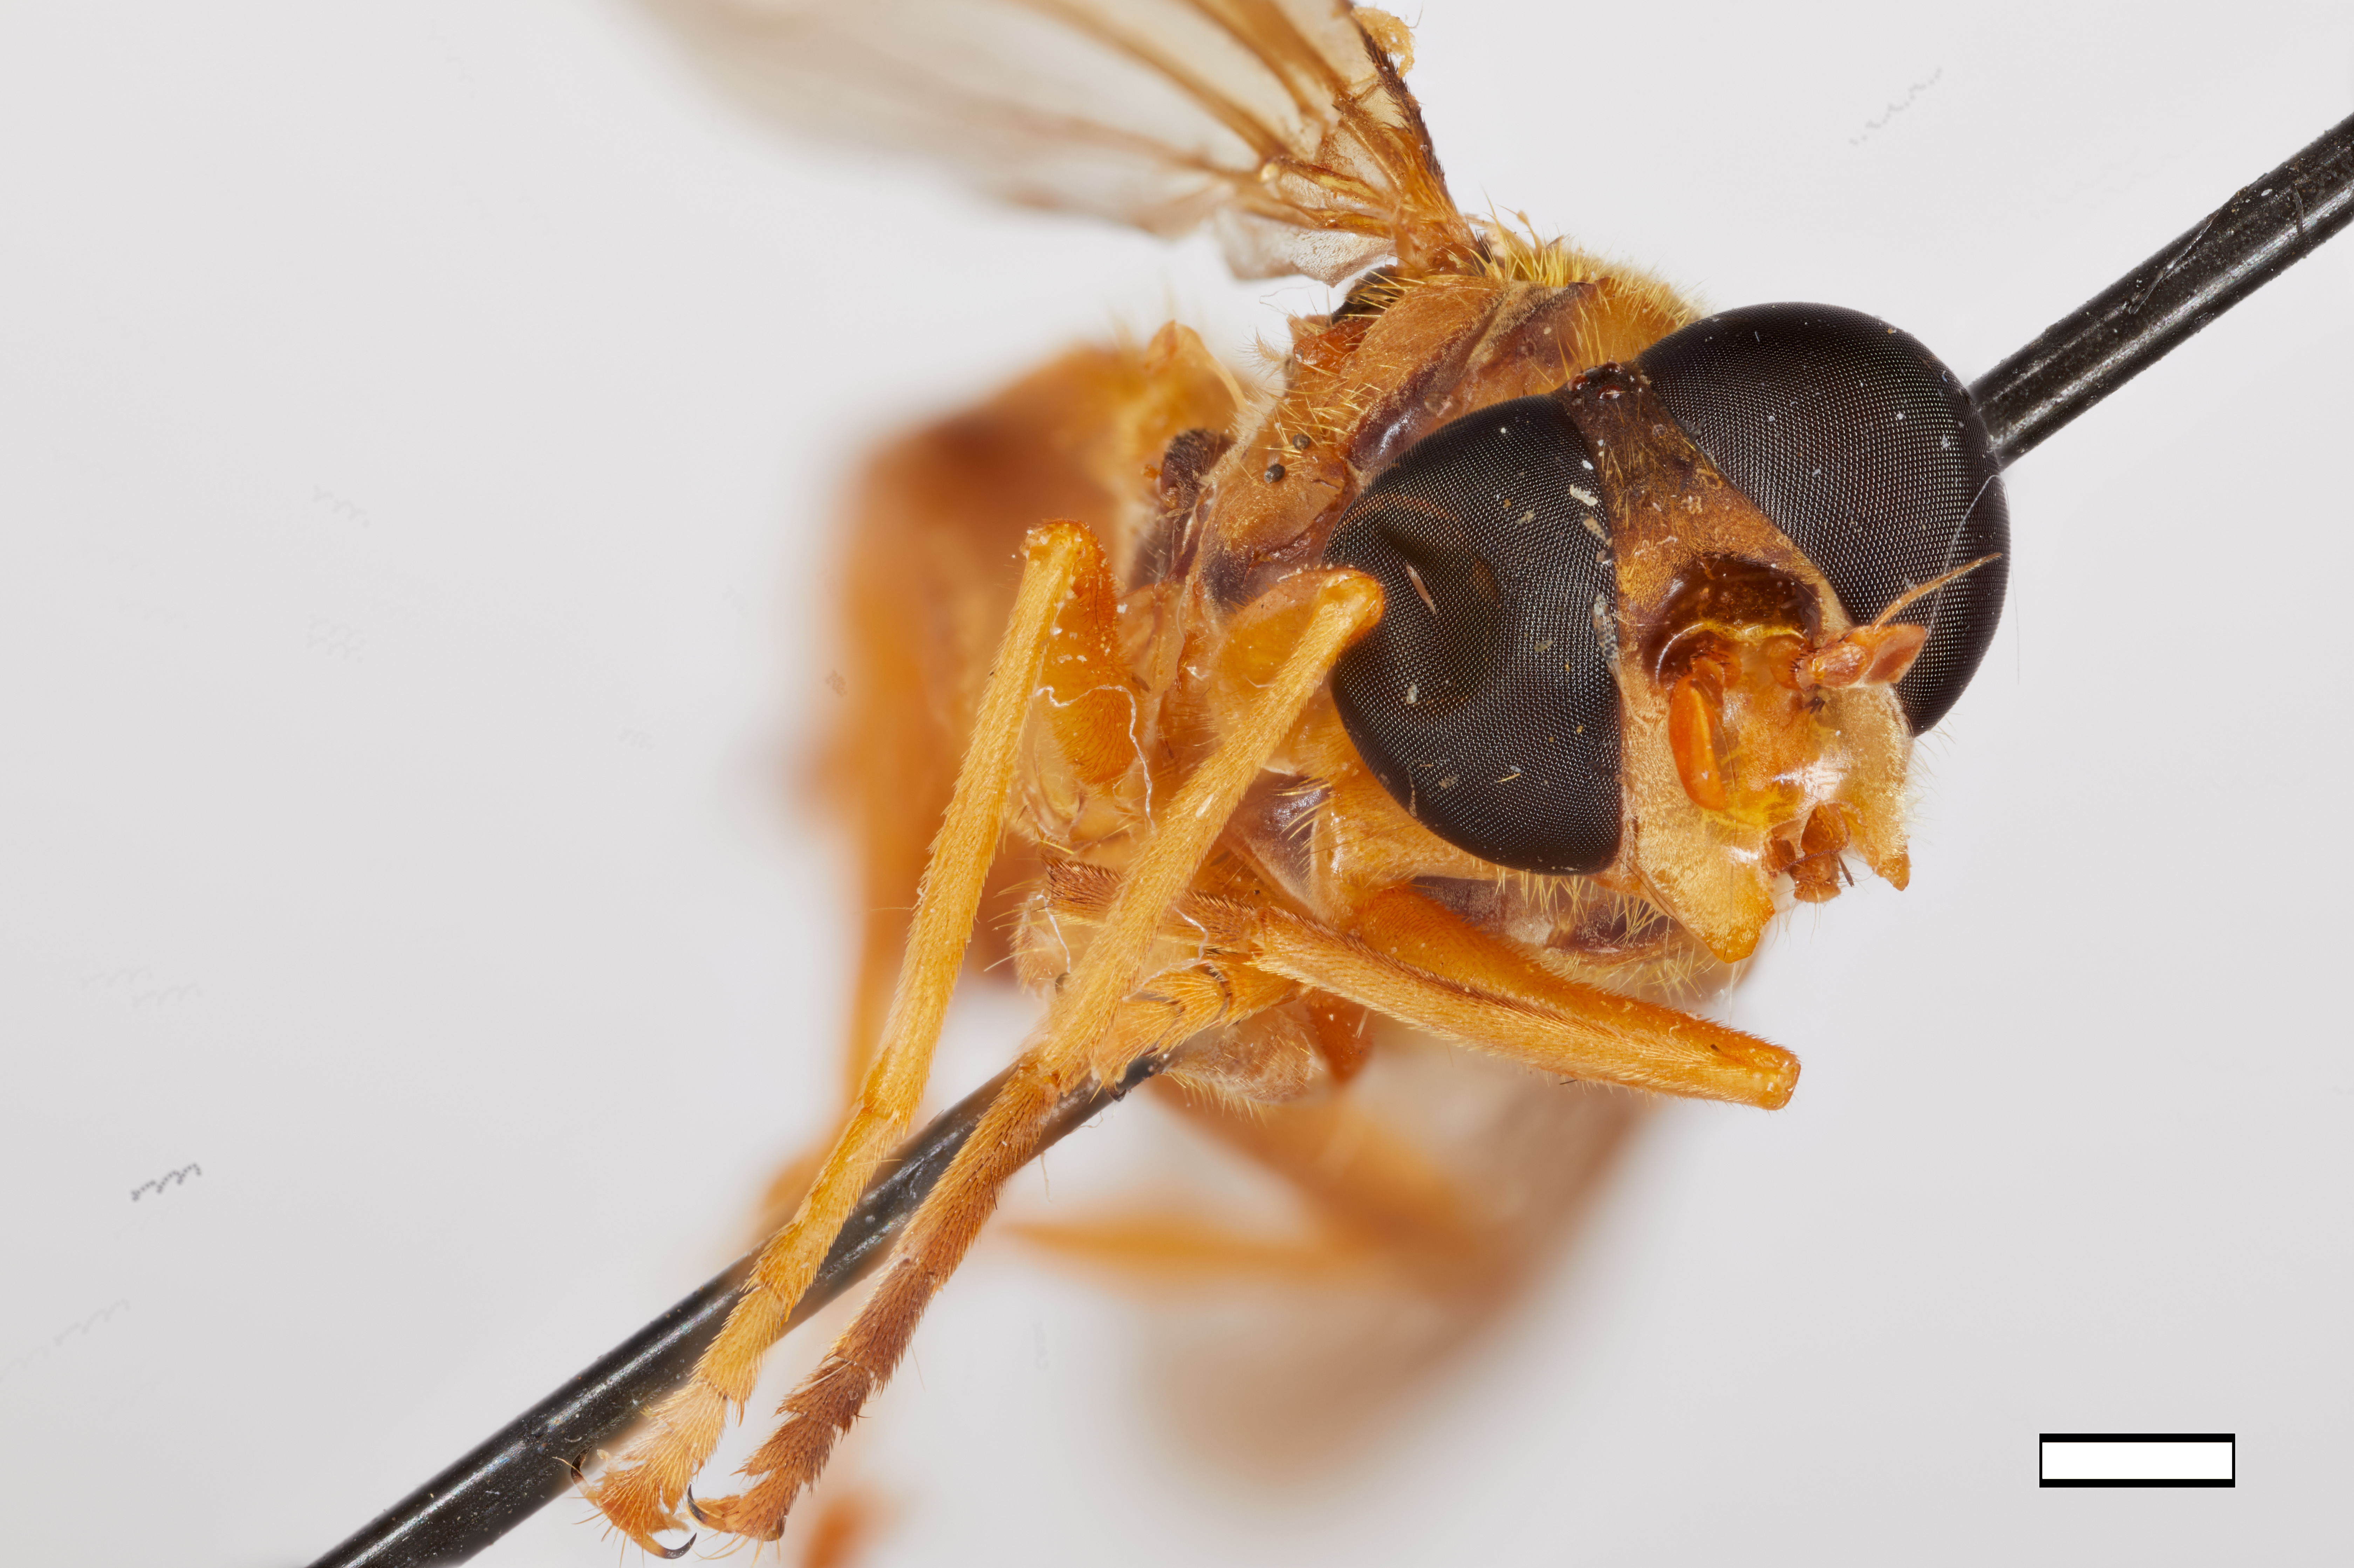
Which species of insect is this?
Korinchia flavissima
